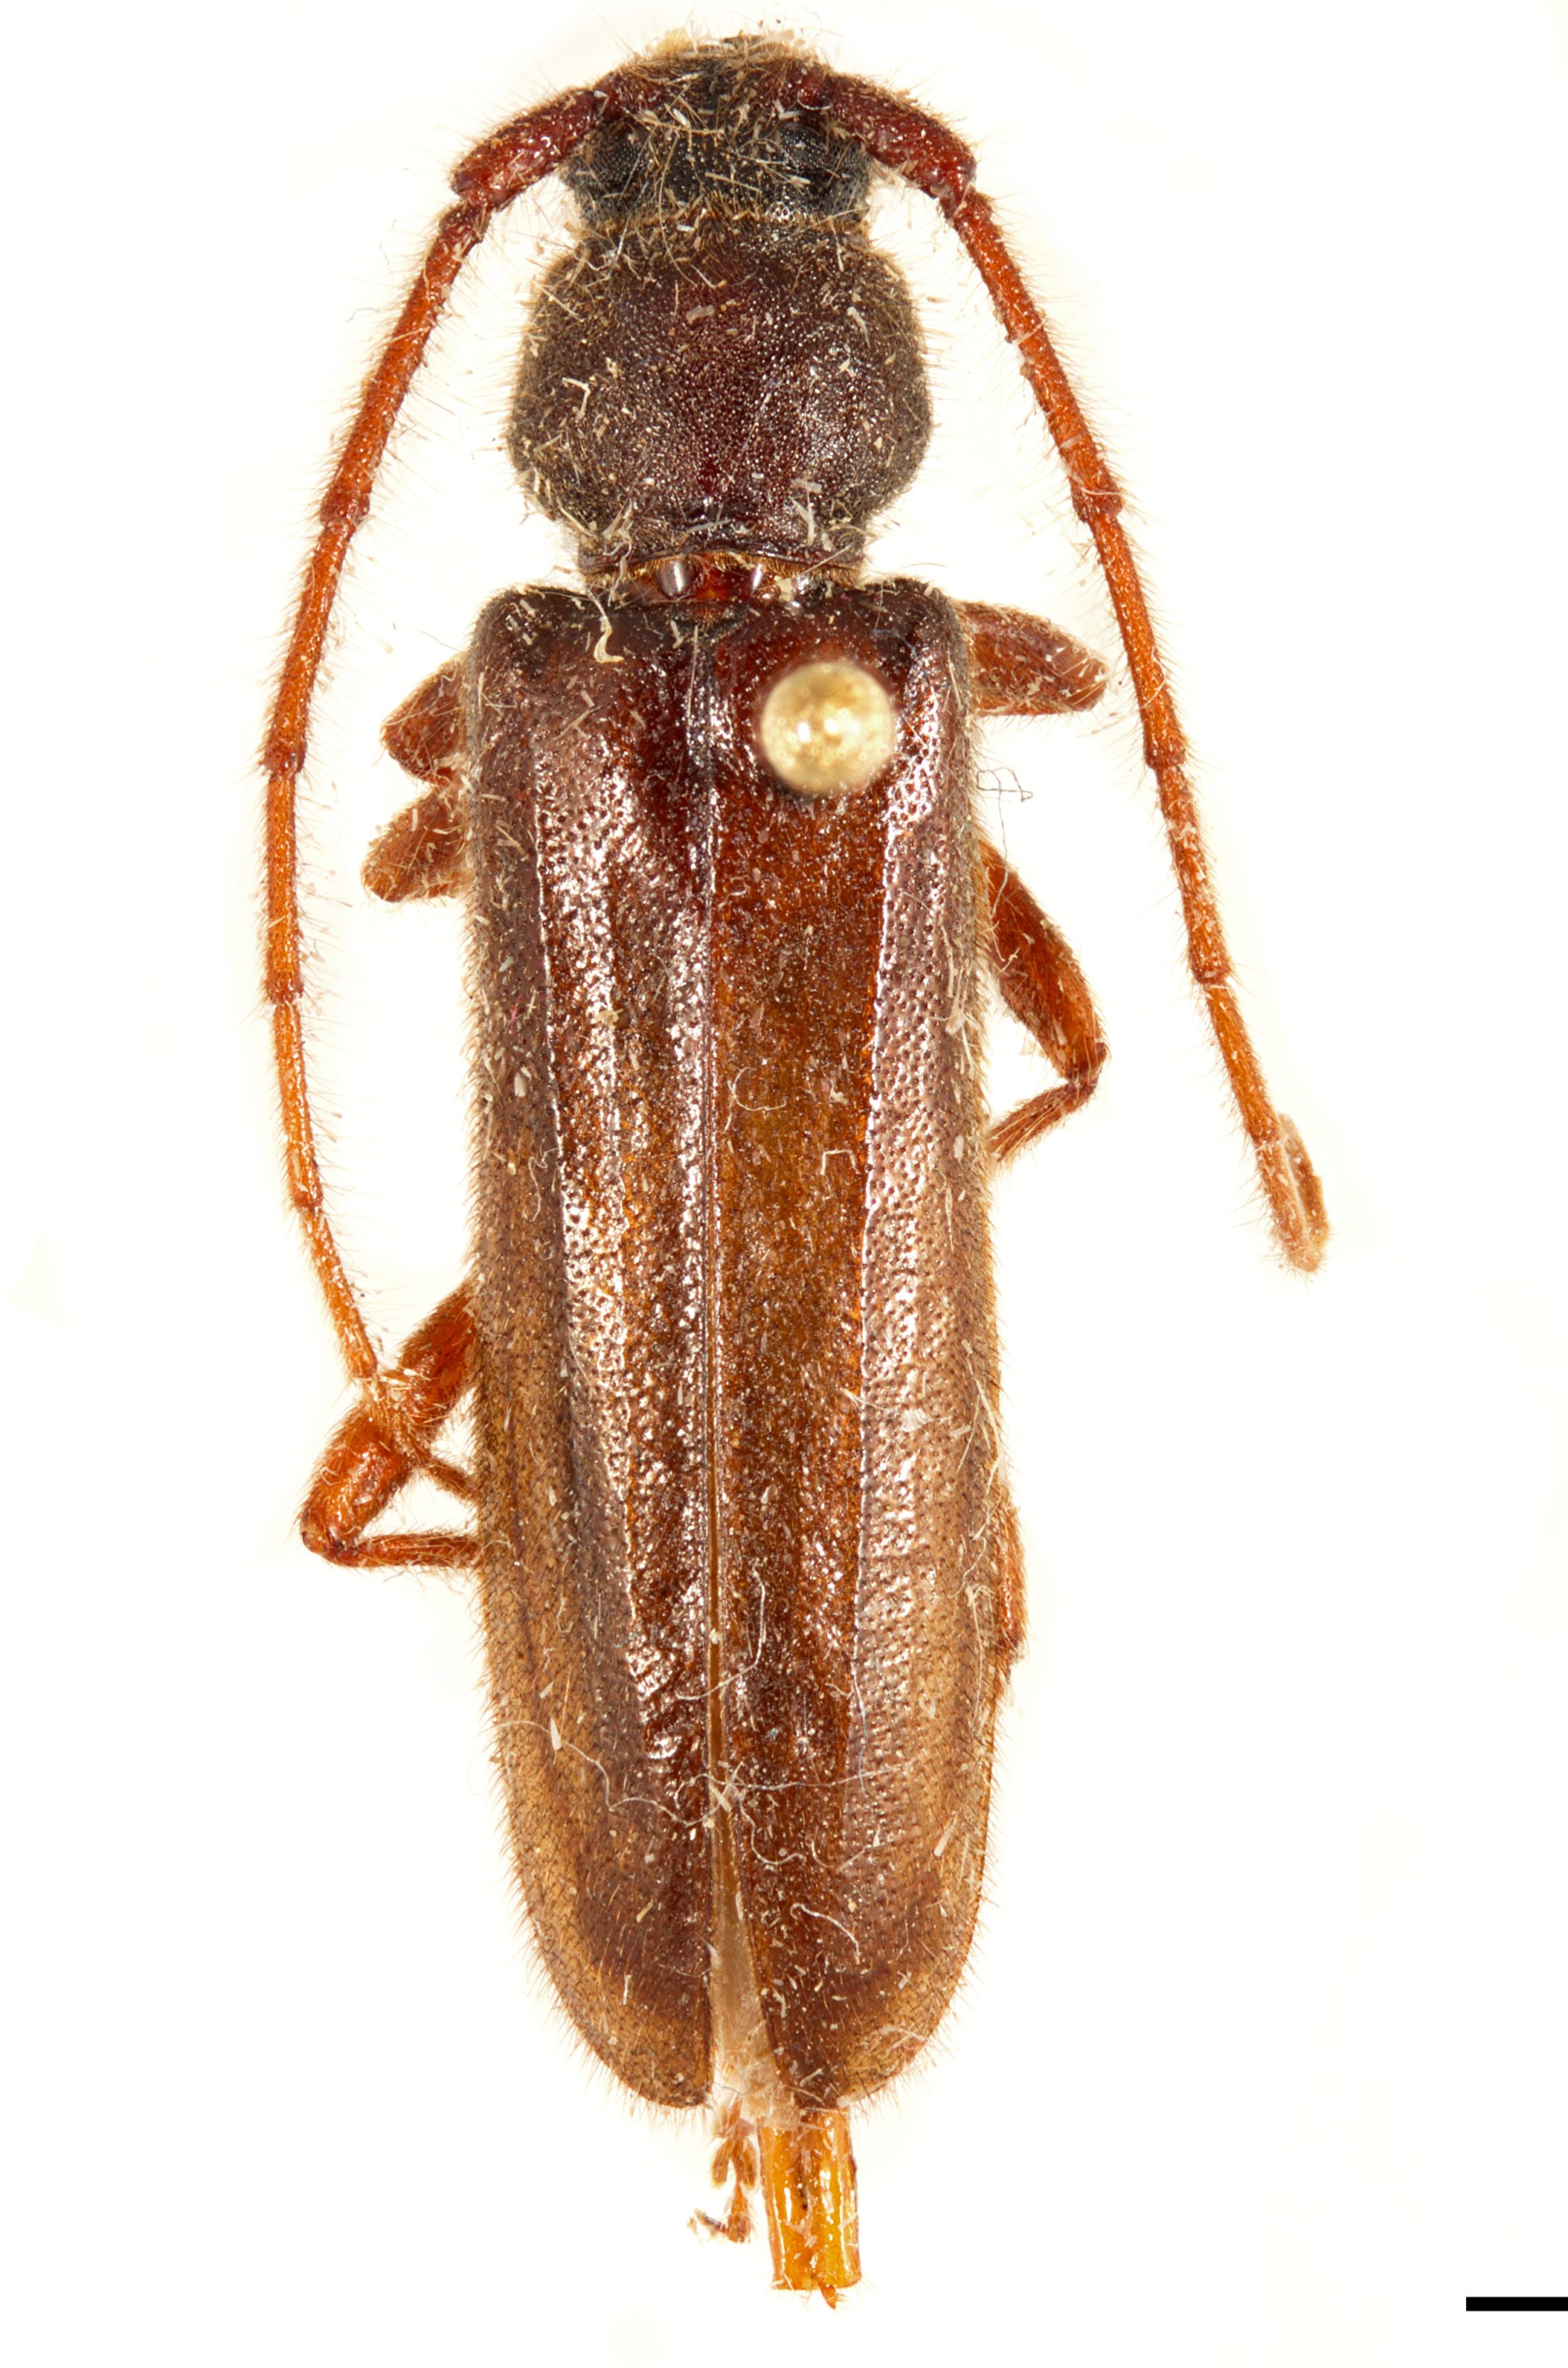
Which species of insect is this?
Paranoplium gracile
